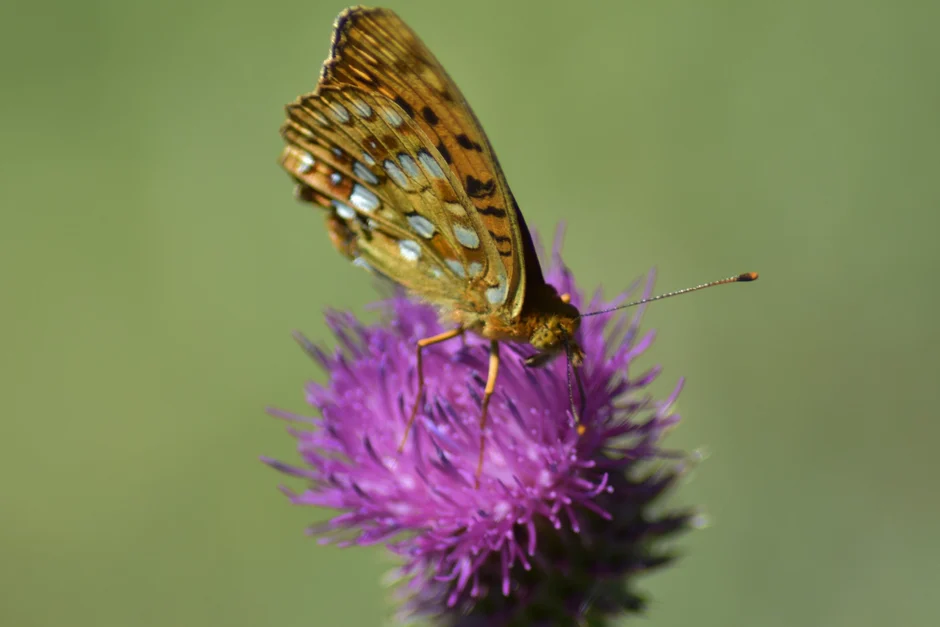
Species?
Fabriciana adippe
